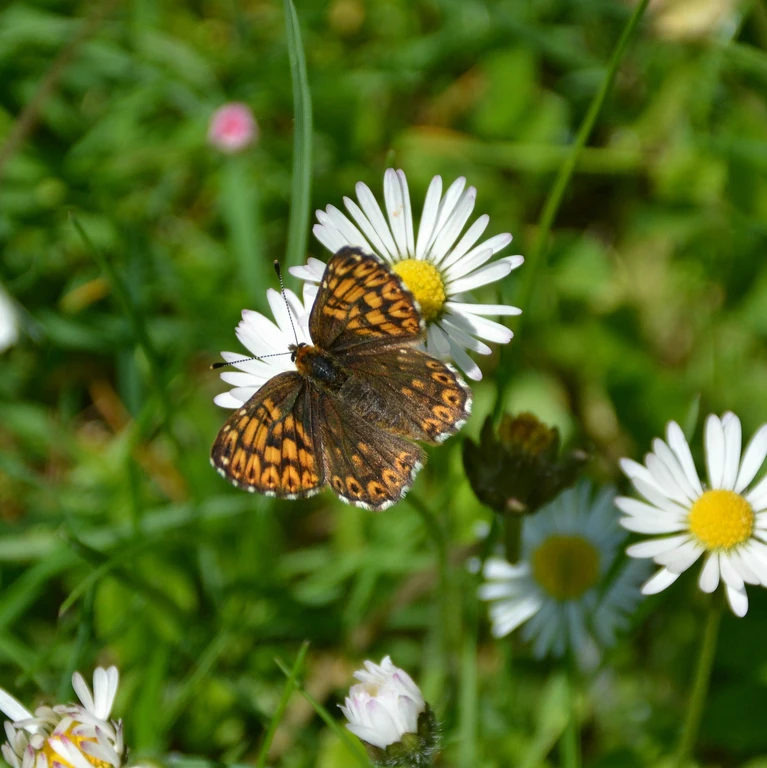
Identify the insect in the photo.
Hamearis lucina
